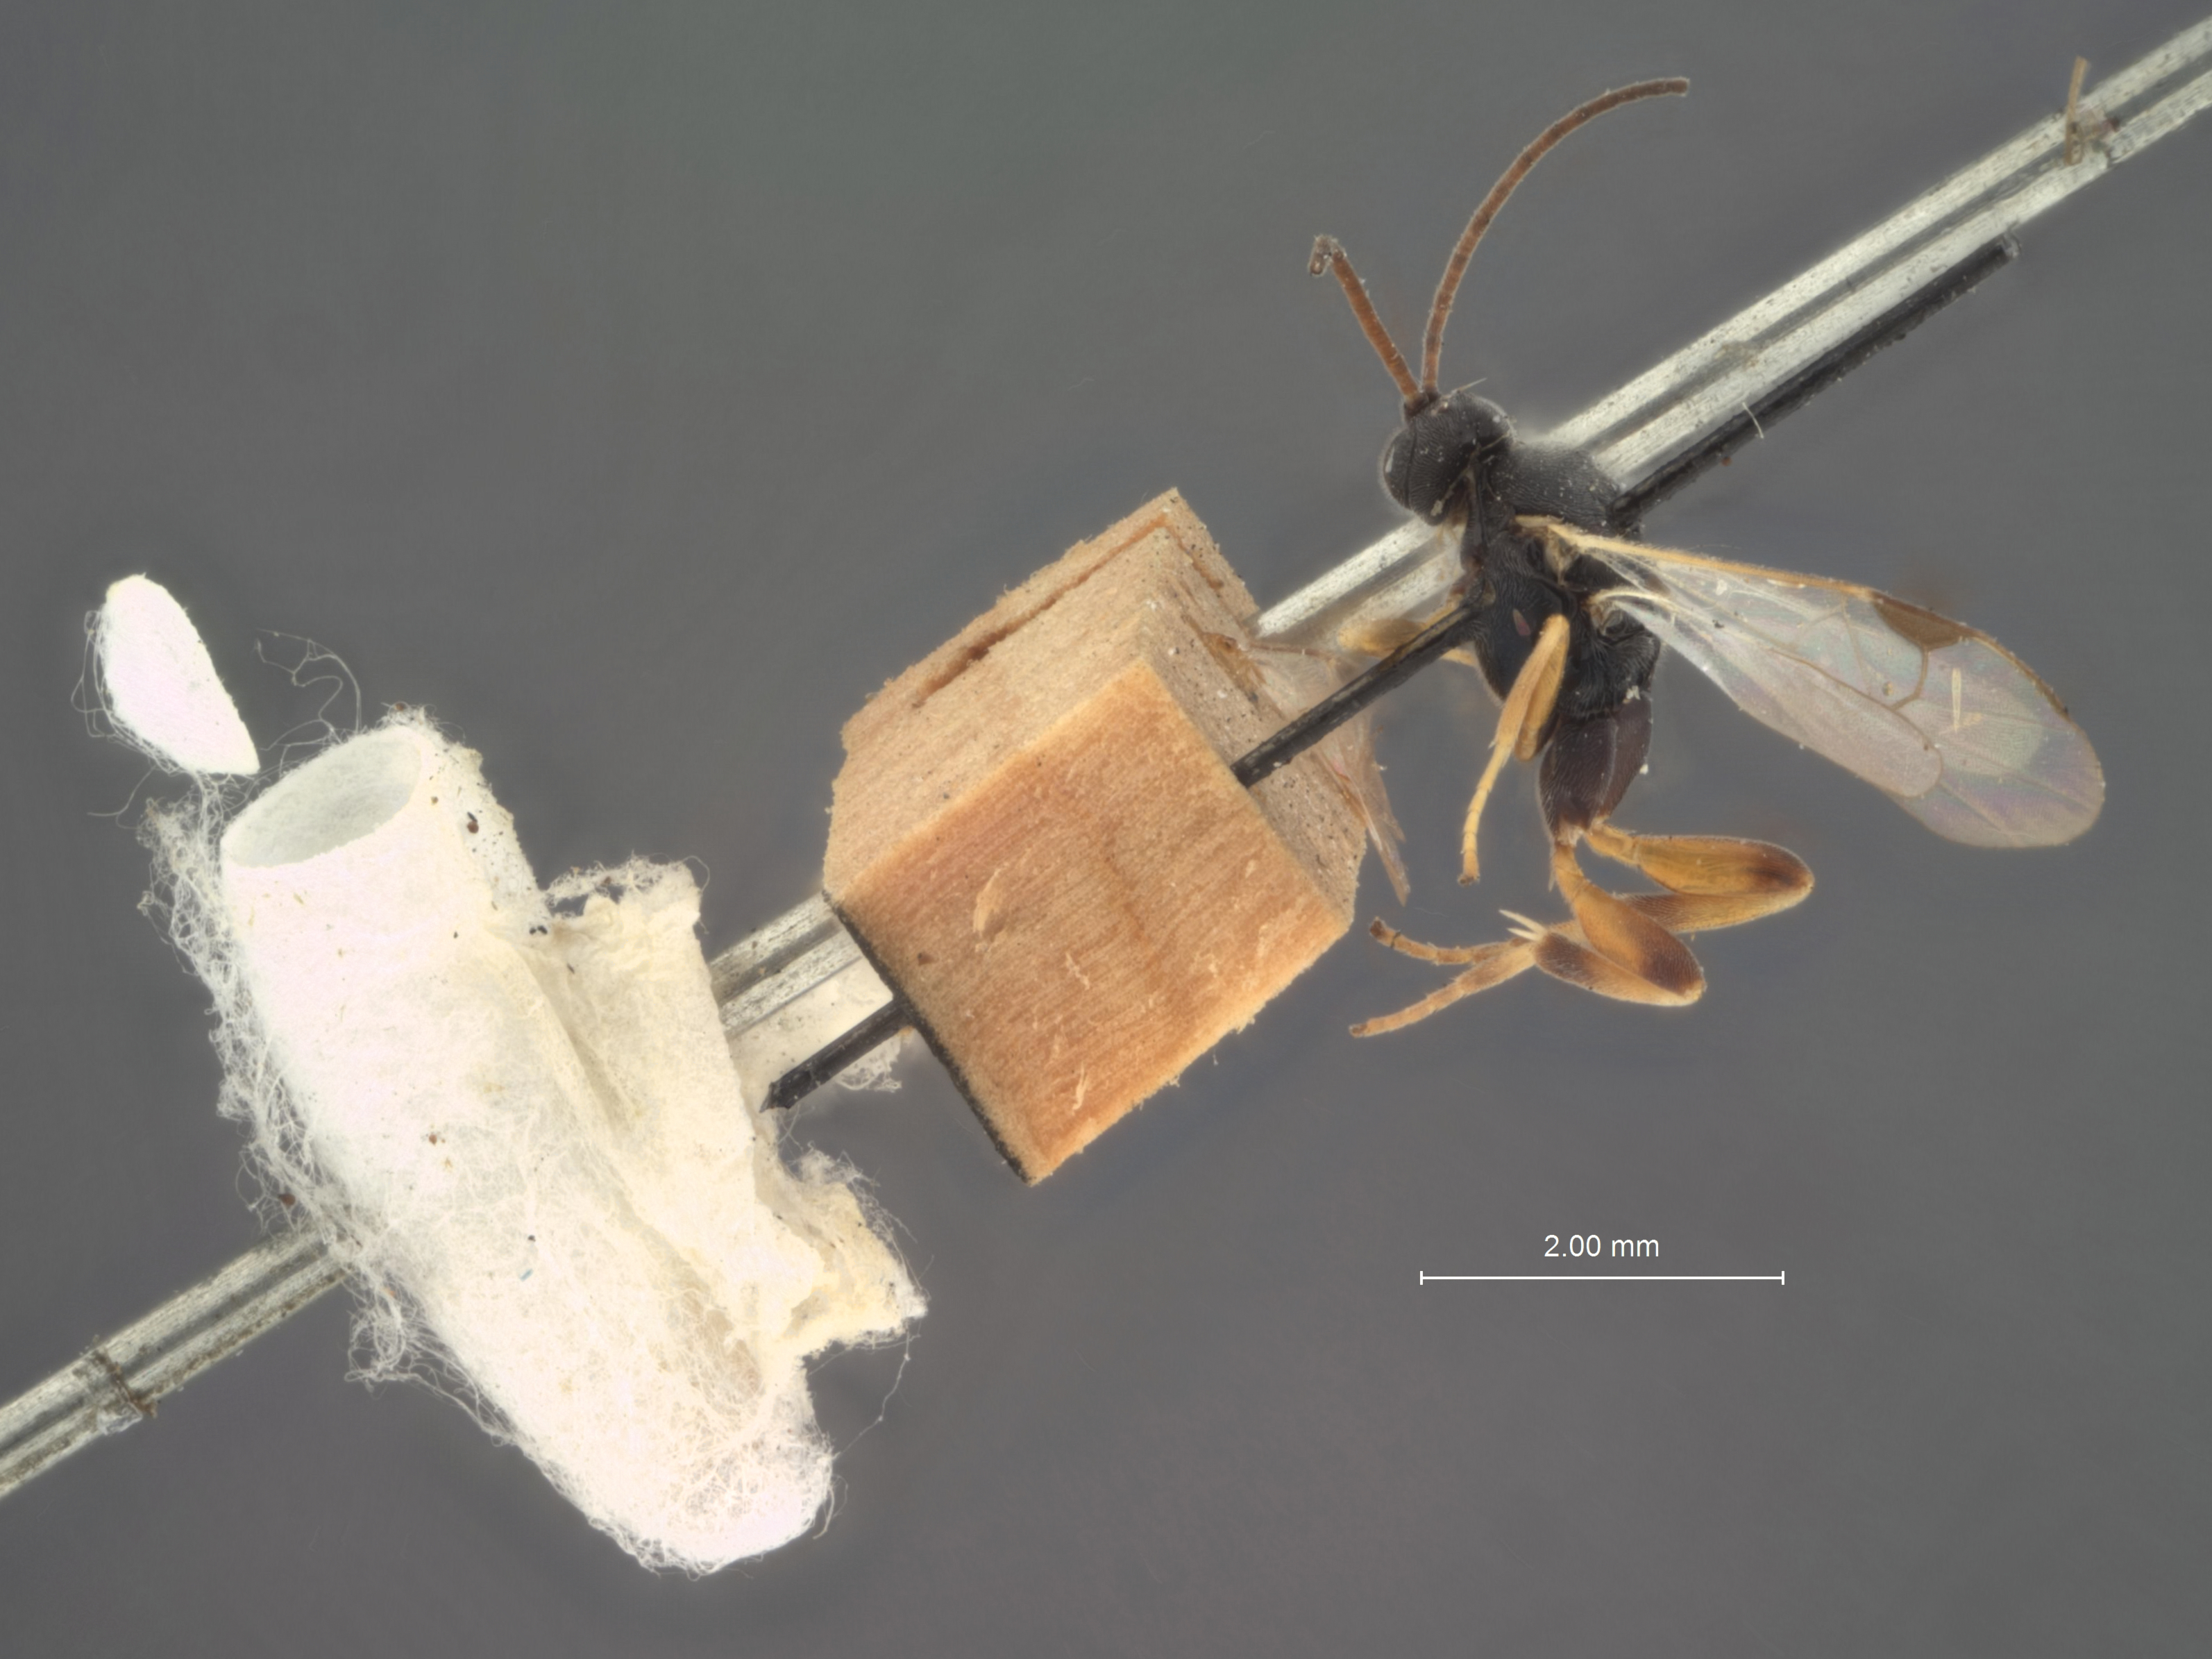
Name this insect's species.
Apanteles plesius
